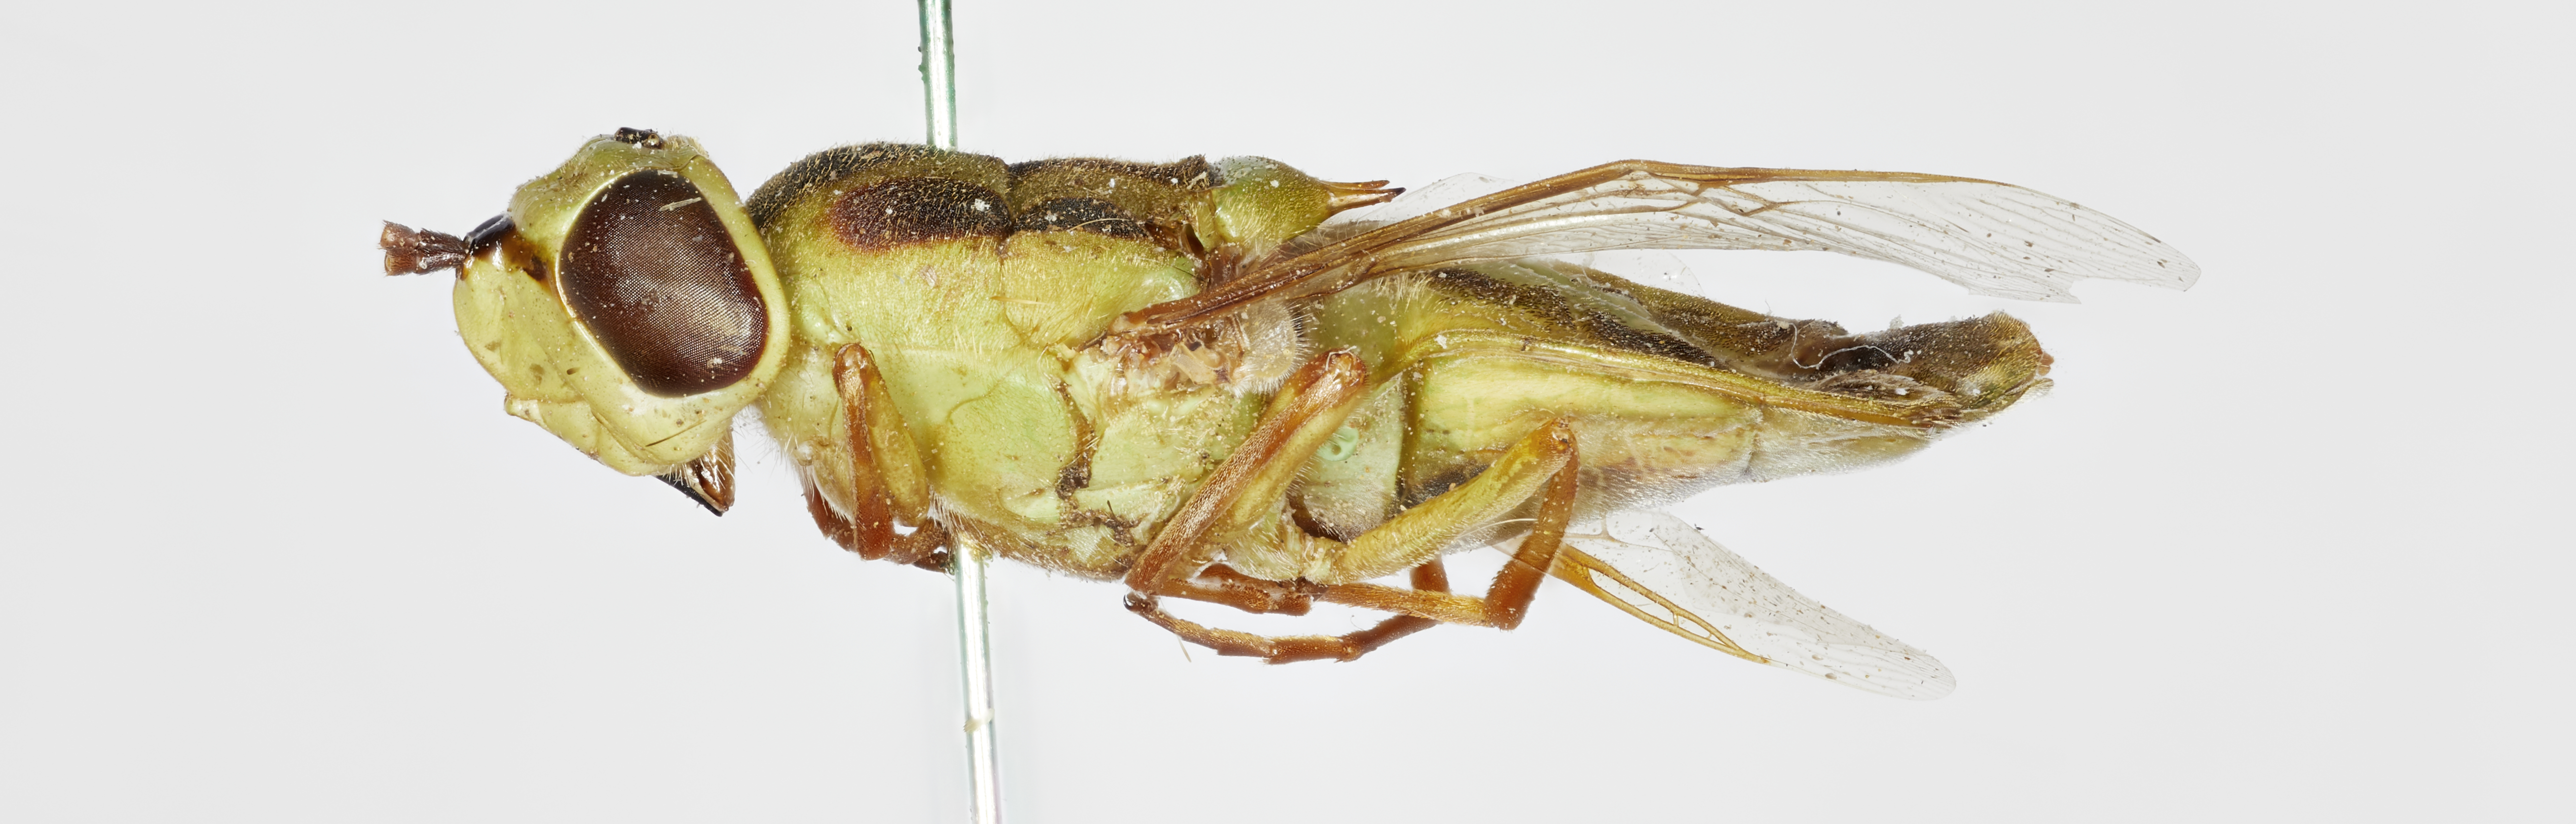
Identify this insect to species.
Odontomyia tremolerana
